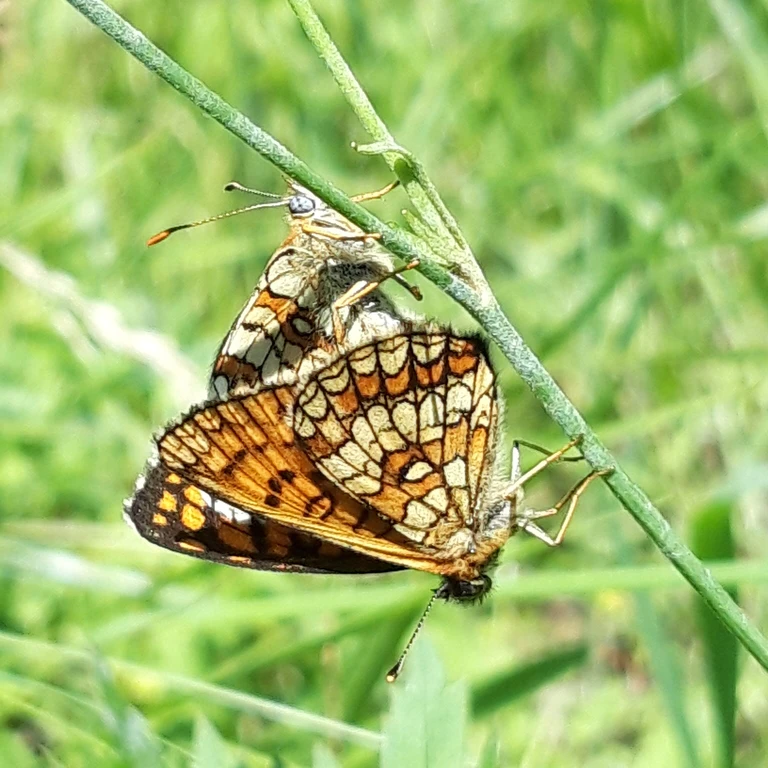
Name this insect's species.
Melitaea athalia
